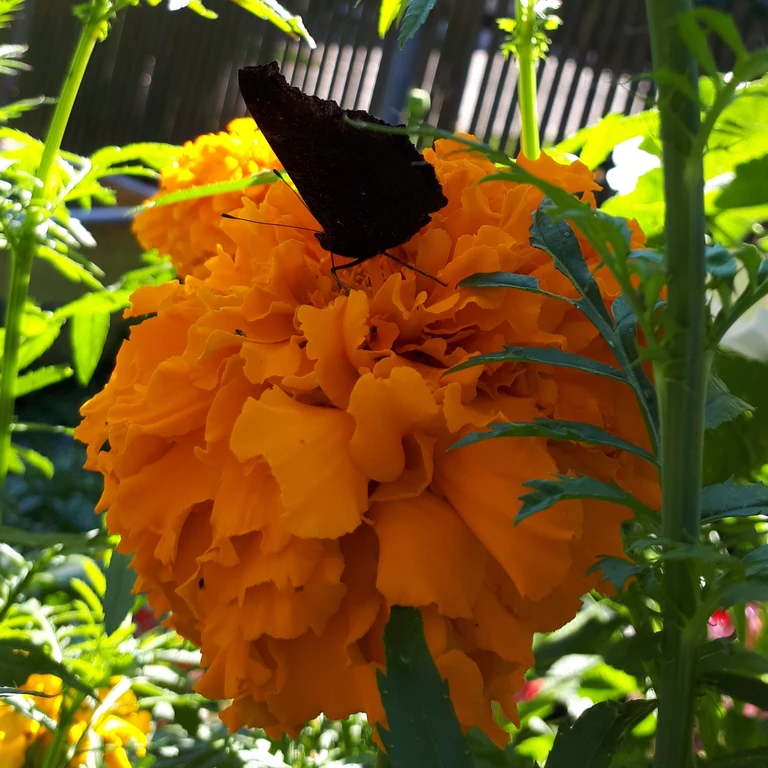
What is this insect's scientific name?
Aglais io
